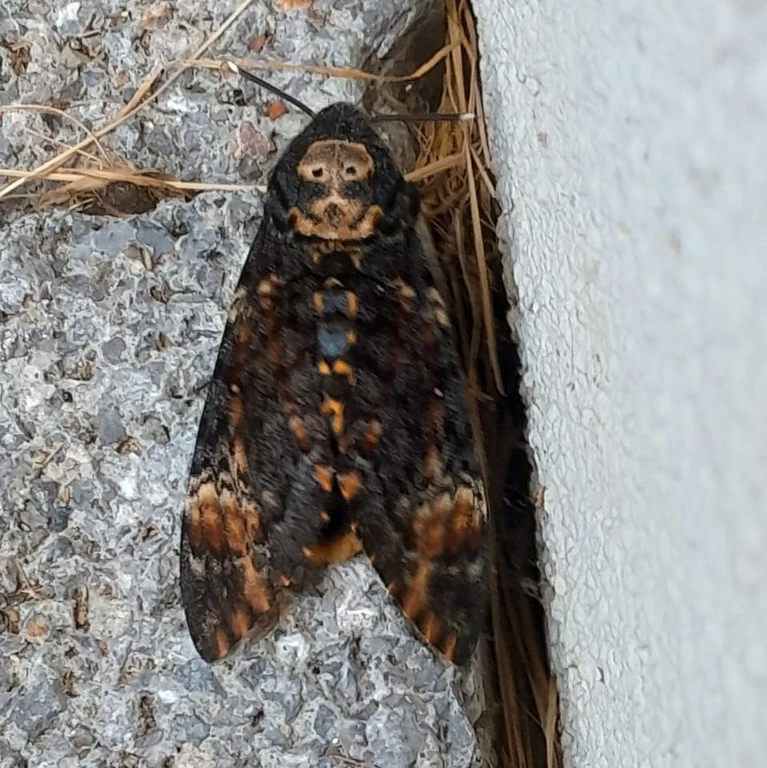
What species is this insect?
Acherontia atropos
